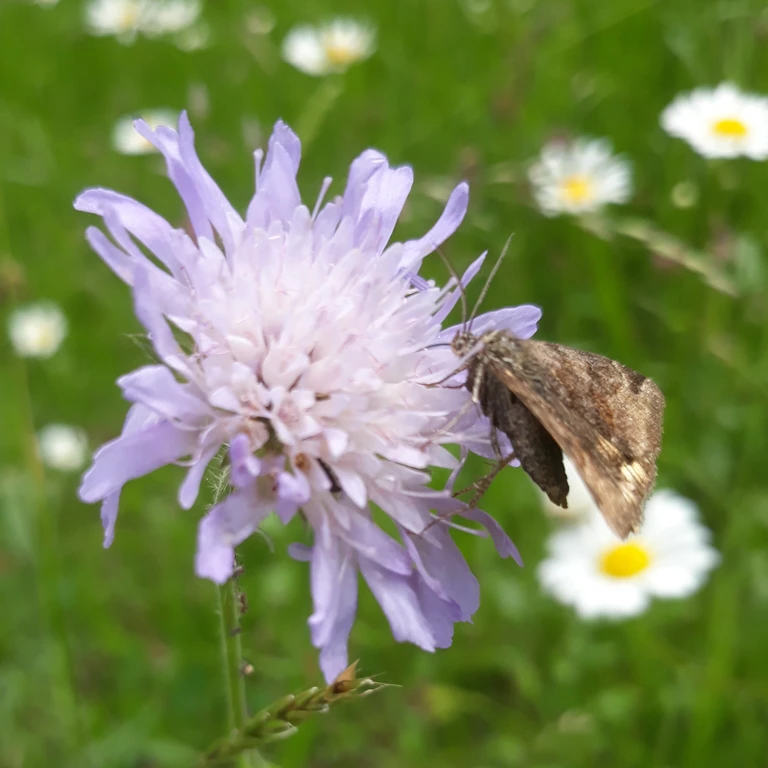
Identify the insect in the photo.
Euclidia glyphica
